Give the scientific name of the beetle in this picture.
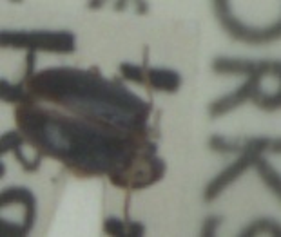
Bradycellus ruficollis
